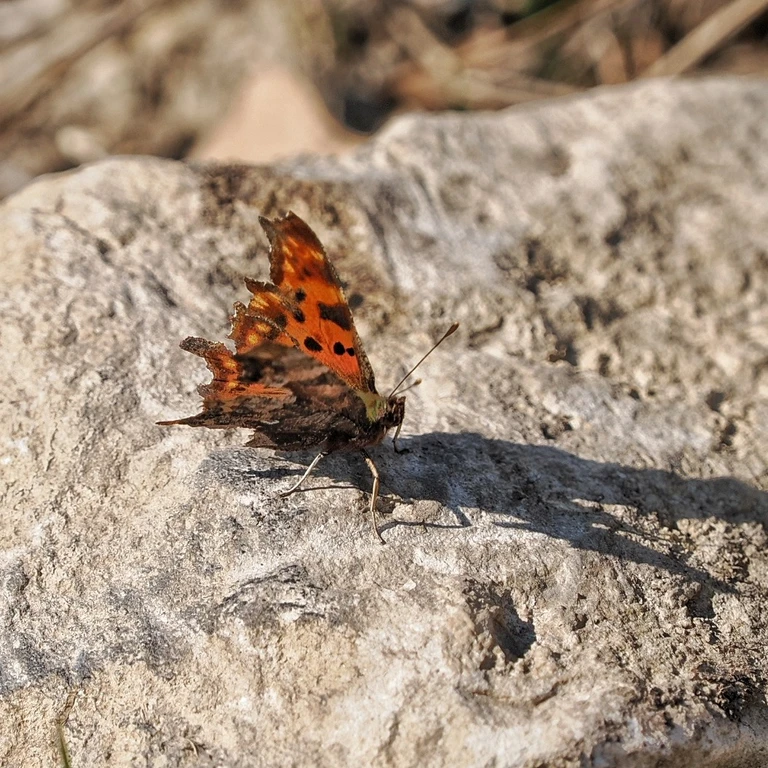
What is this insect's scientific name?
Polygonia c-album
